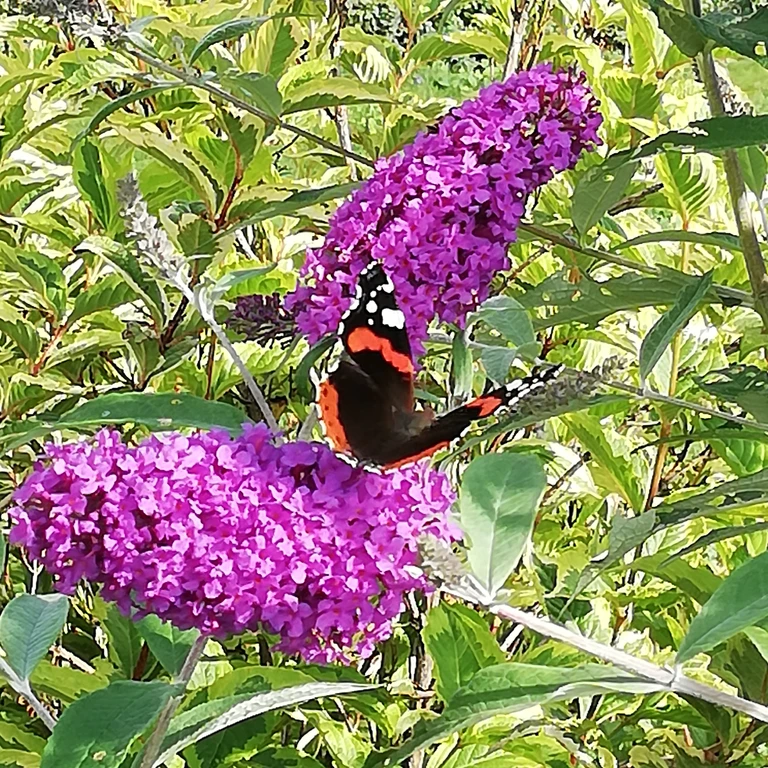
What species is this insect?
Vanessa atalanta
